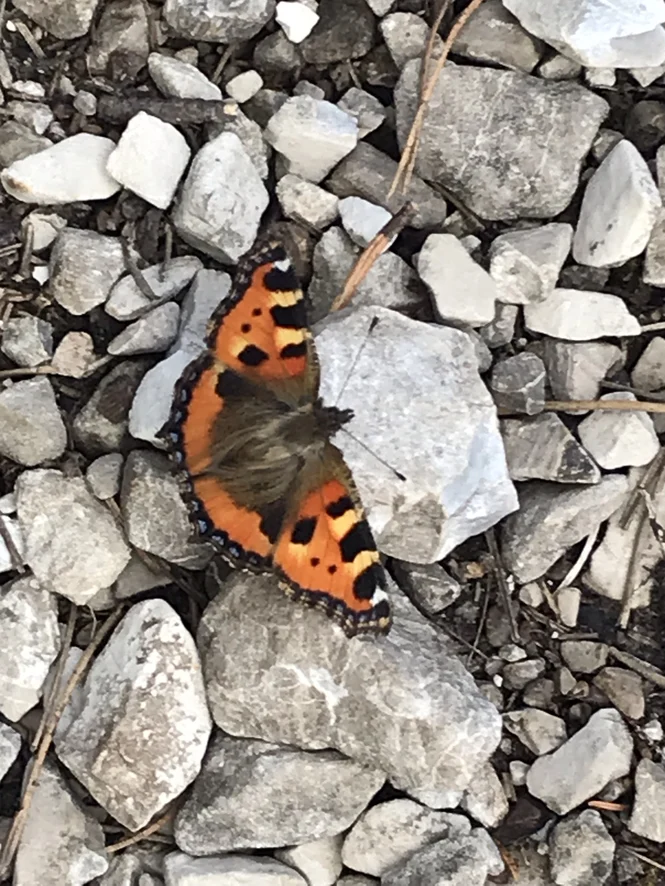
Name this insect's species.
Aglais urticae
